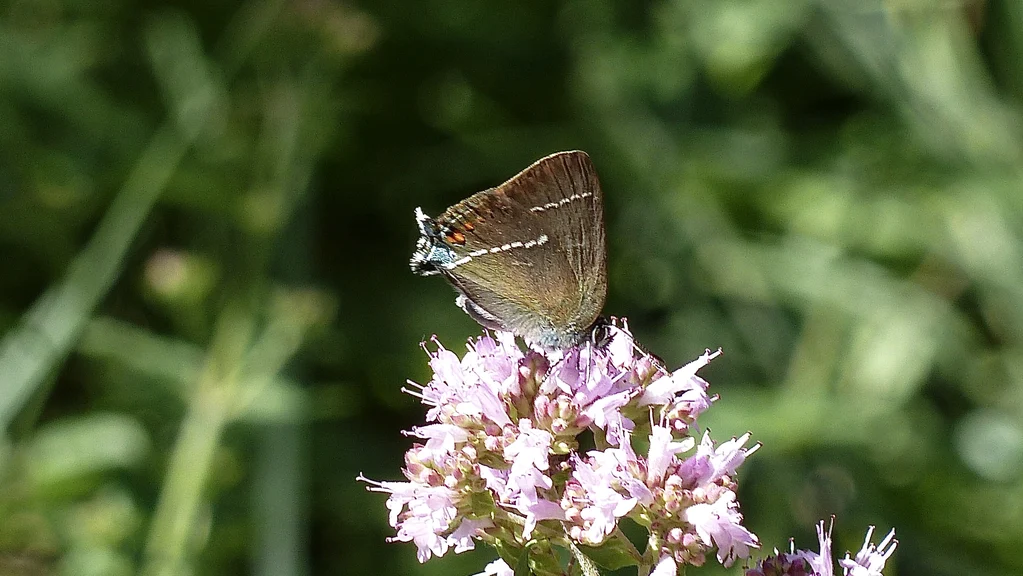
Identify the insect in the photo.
Satyrium spini (also Tuttiola spini)
